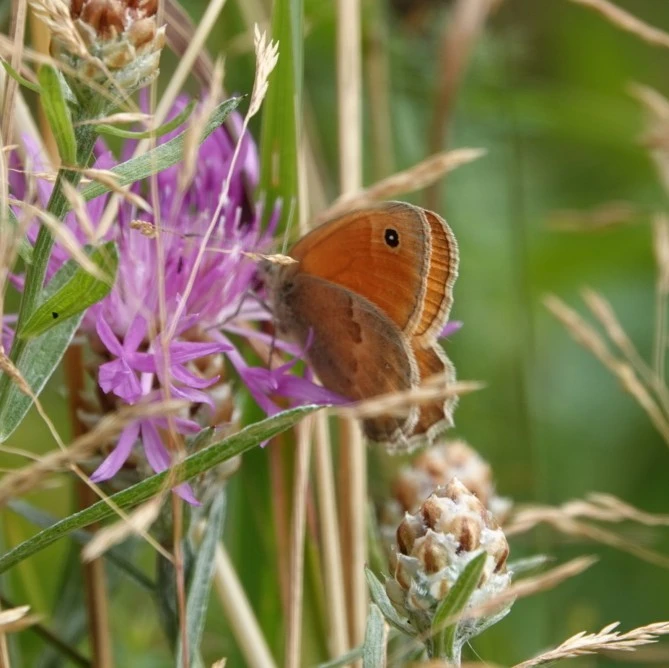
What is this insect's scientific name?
Coenonympha pamphilus
